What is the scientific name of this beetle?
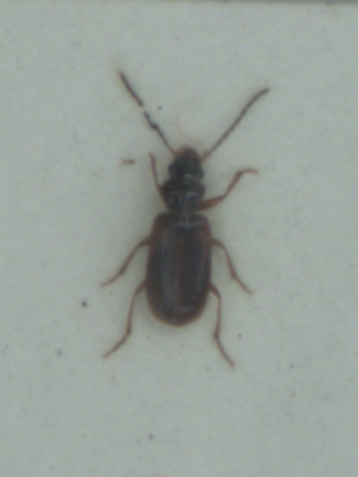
Anthracus consputus
